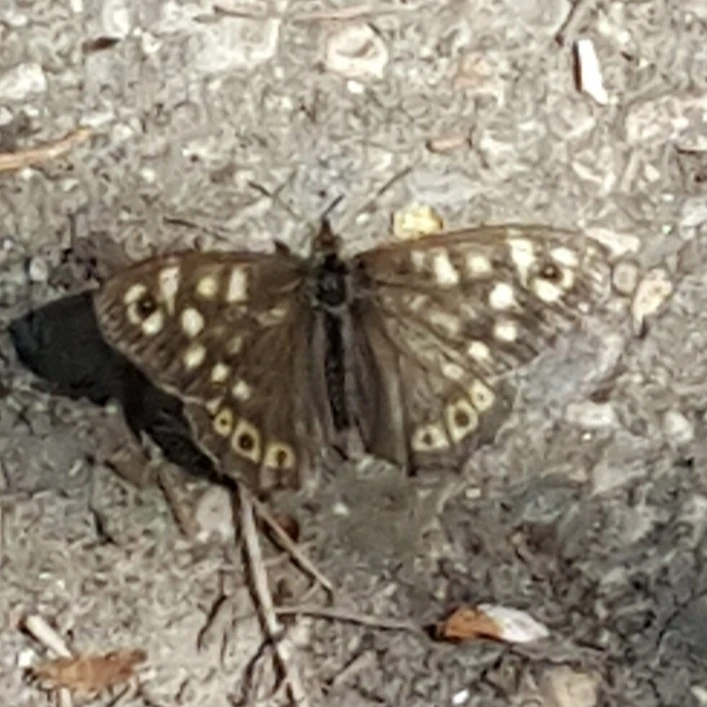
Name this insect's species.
Pararge aegeria
